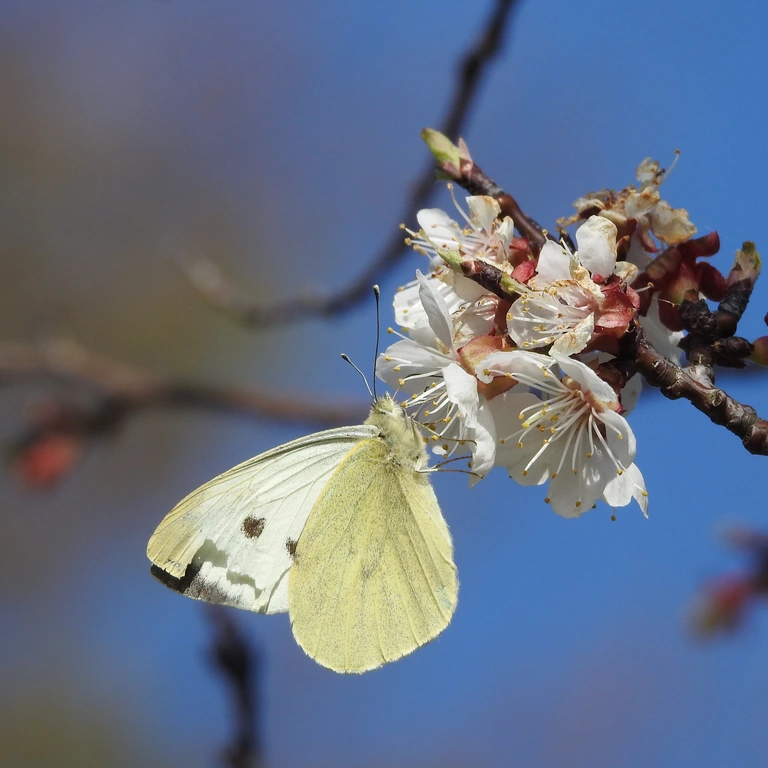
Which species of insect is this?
Pieris brassicae
